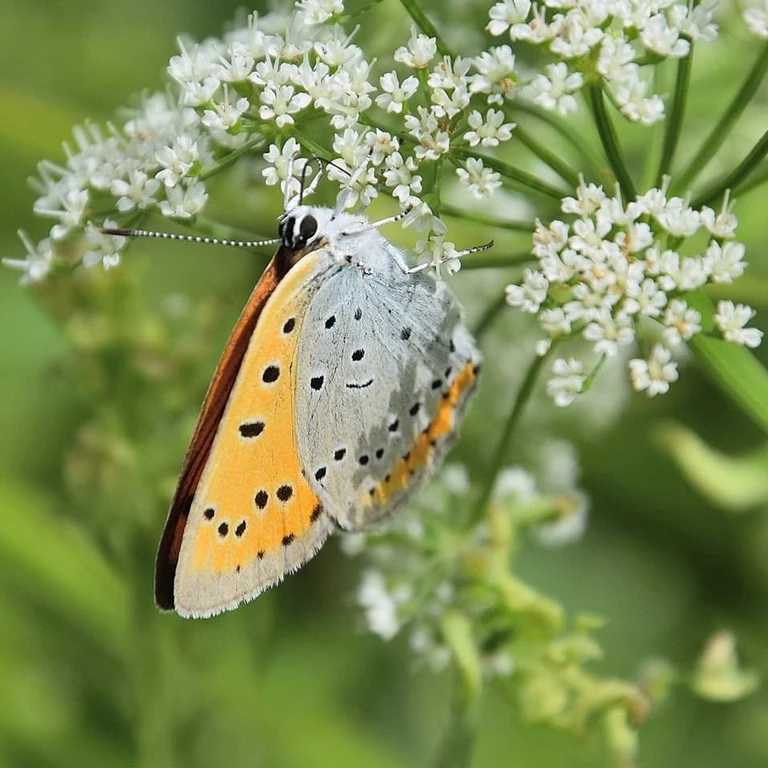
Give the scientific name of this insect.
Lycaena dispar
